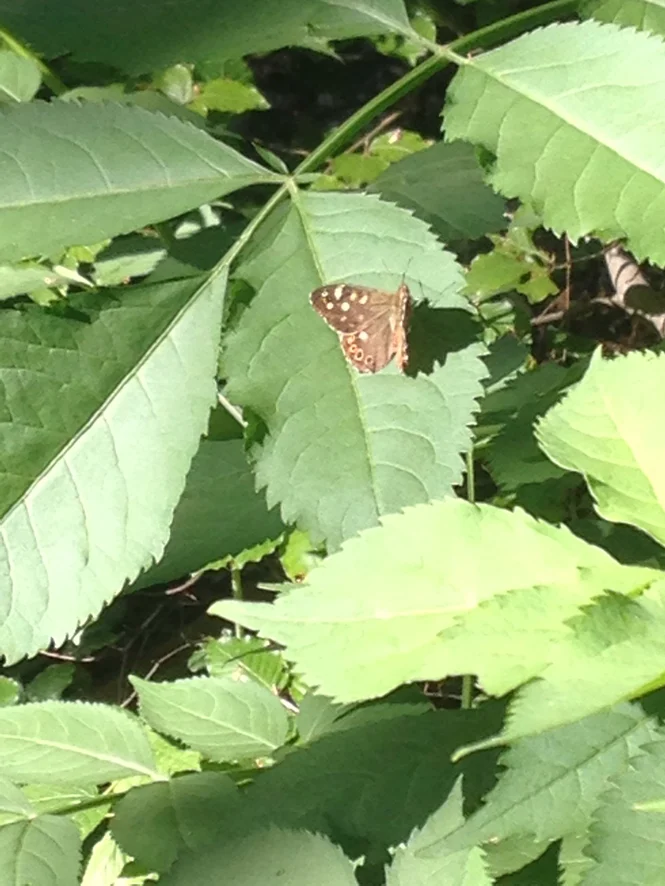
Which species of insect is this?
Pararge aegeria
